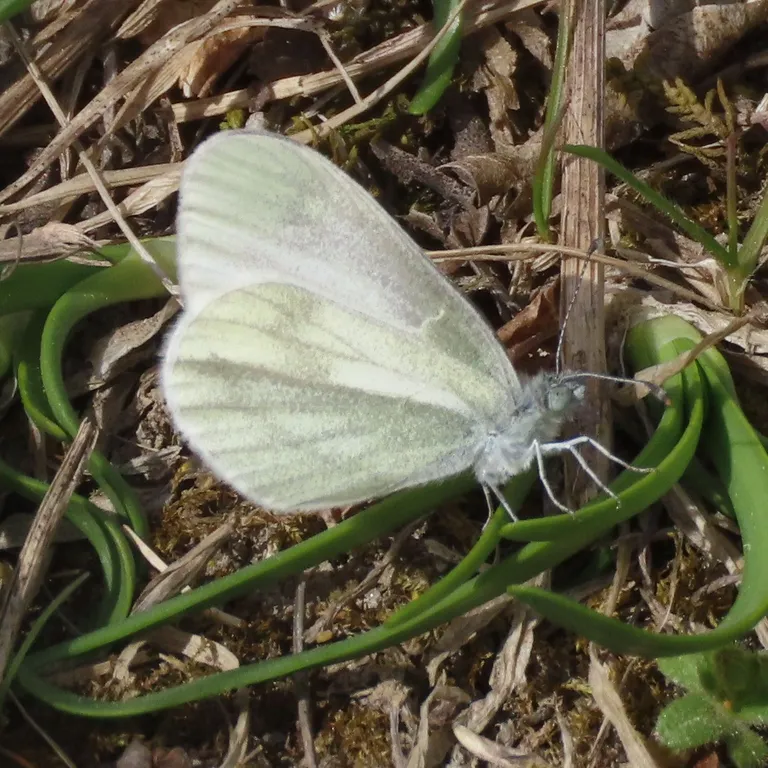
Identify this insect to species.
Leptidea sinapis/juvernica
